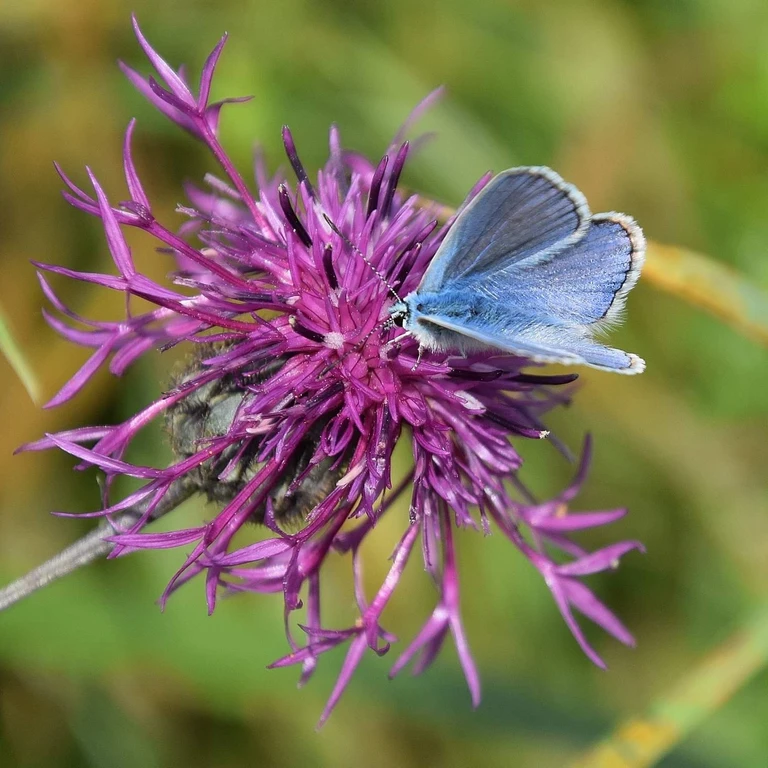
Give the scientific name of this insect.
Polyommatus icarus
